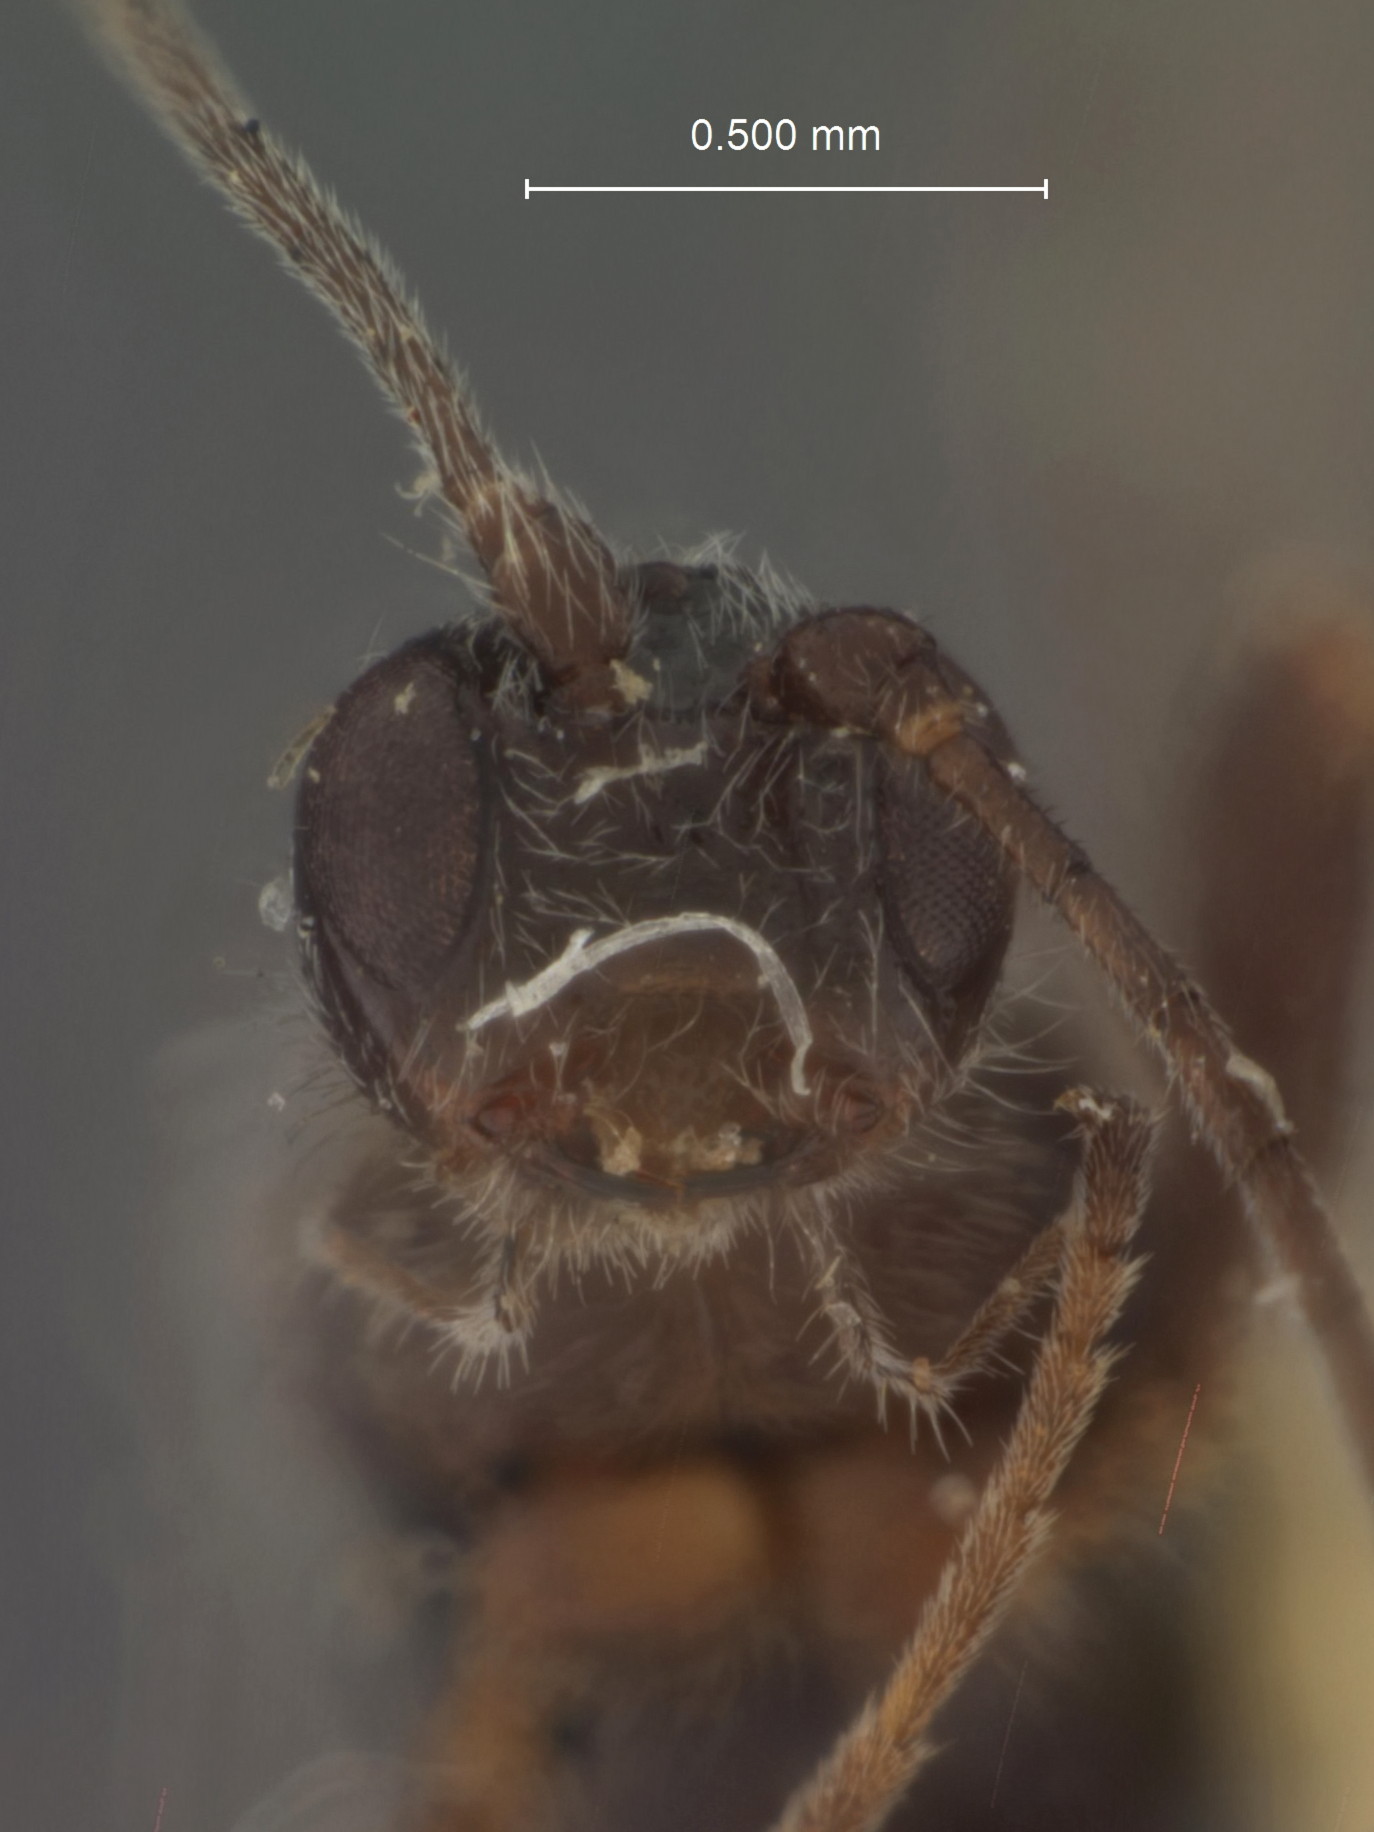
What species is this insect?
Doryctes maculipennis
